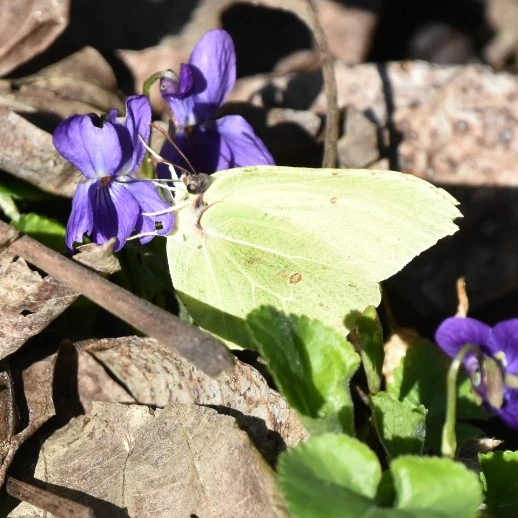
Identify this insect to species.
Gonepteryx rhamni
